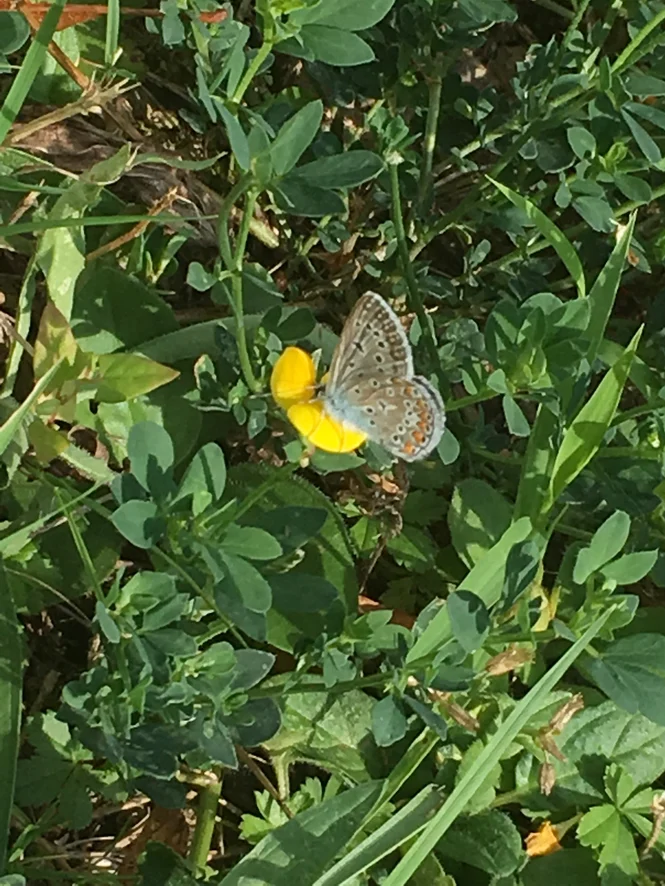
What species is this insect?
Polyommatus icarus
